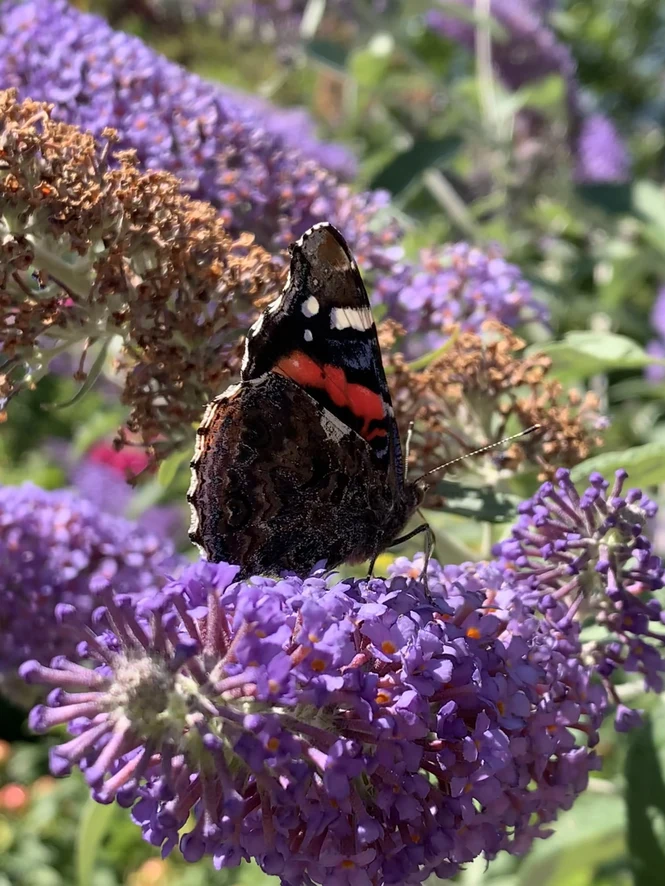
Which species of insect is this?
Vanessa atalanta
